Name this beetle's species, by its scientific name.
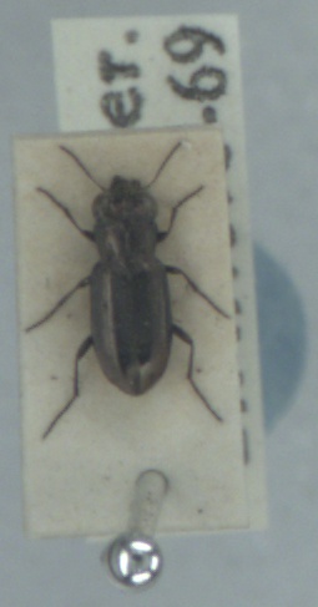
Notiophilus substriatus
